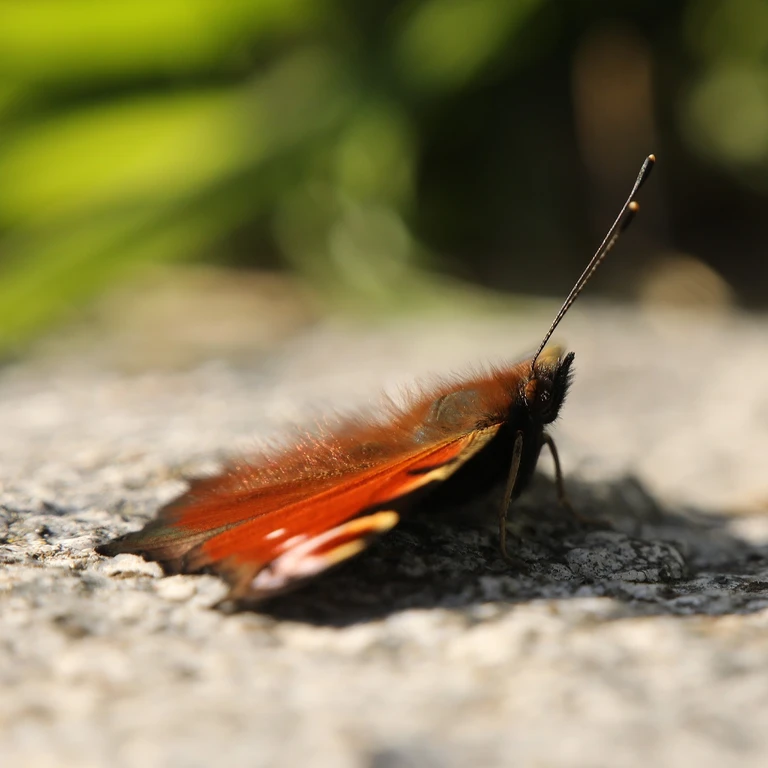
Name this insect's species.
Aglais io
